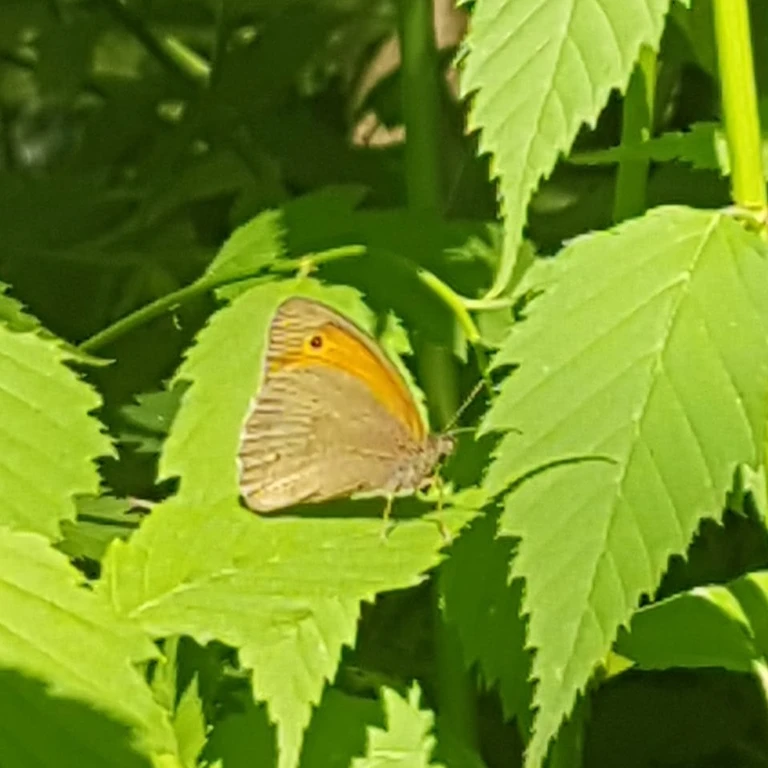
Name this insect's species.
Maniola jurtina
